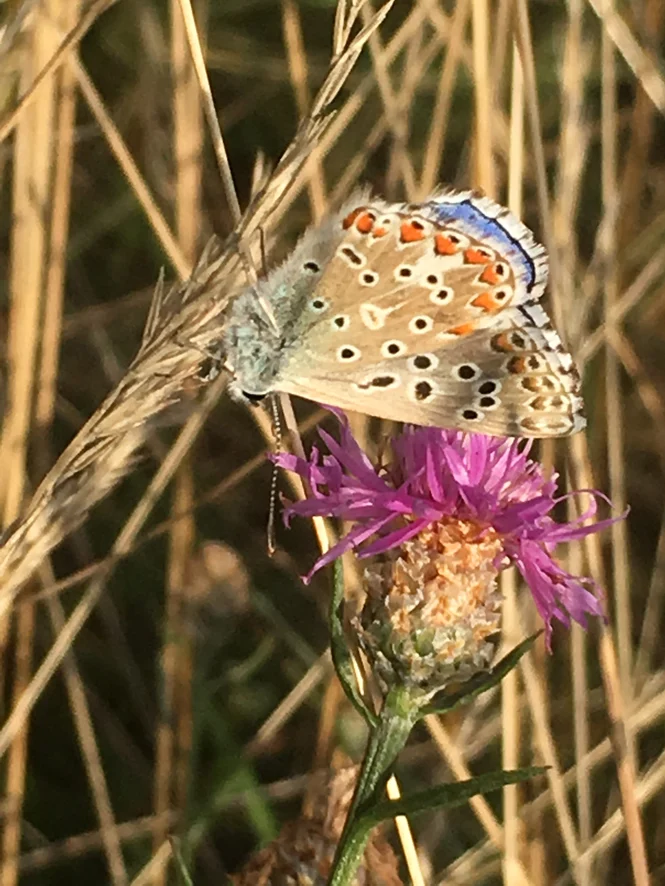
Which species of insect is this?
Lysandra bellargus
